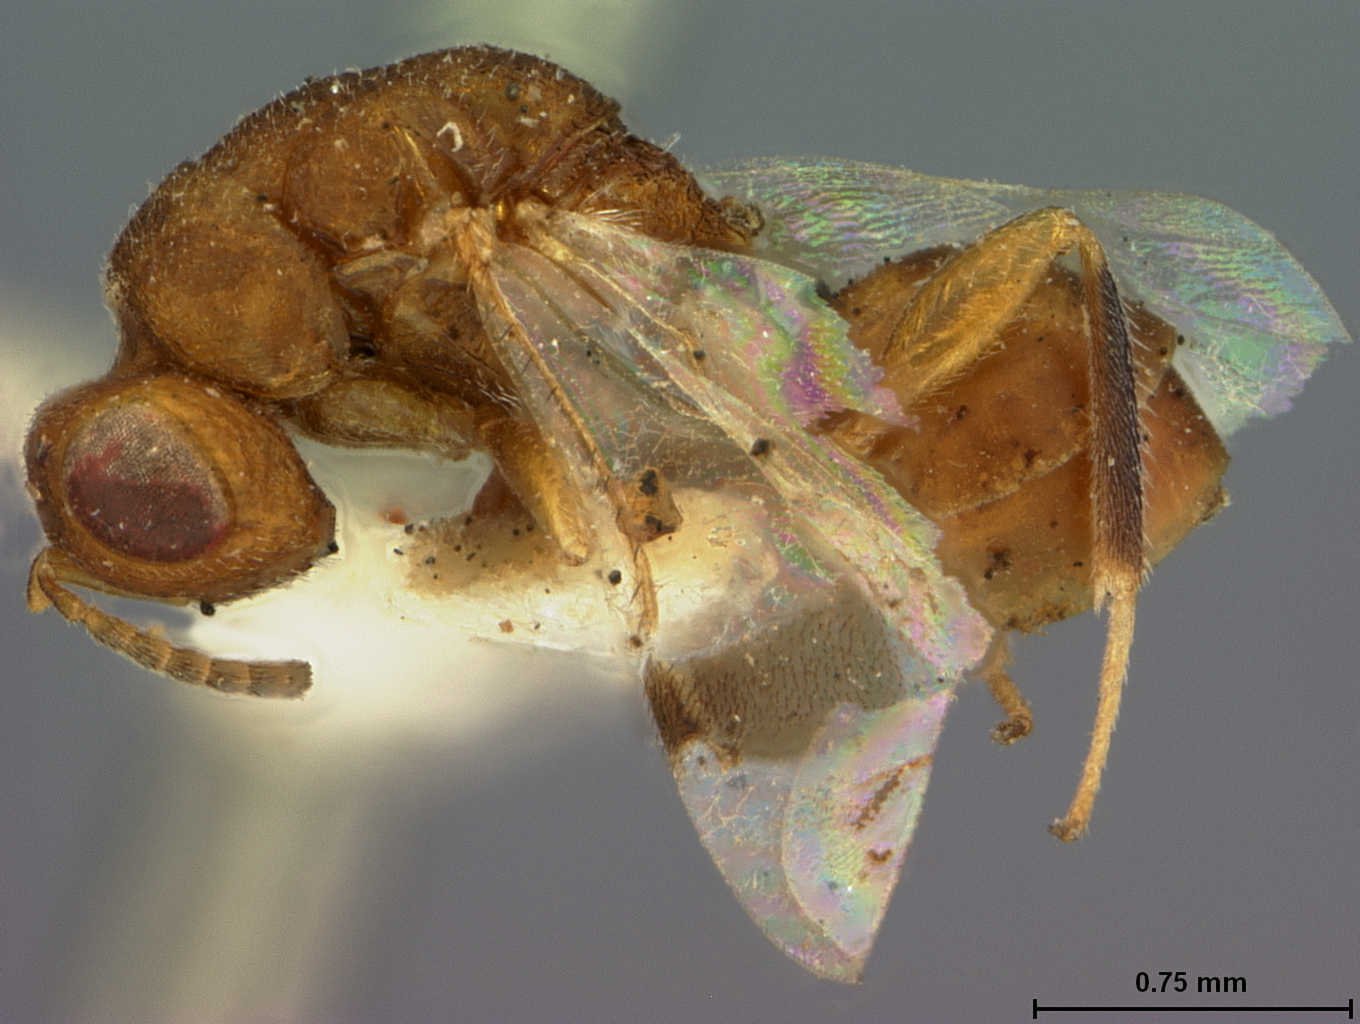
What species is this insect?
Decatoma flava
